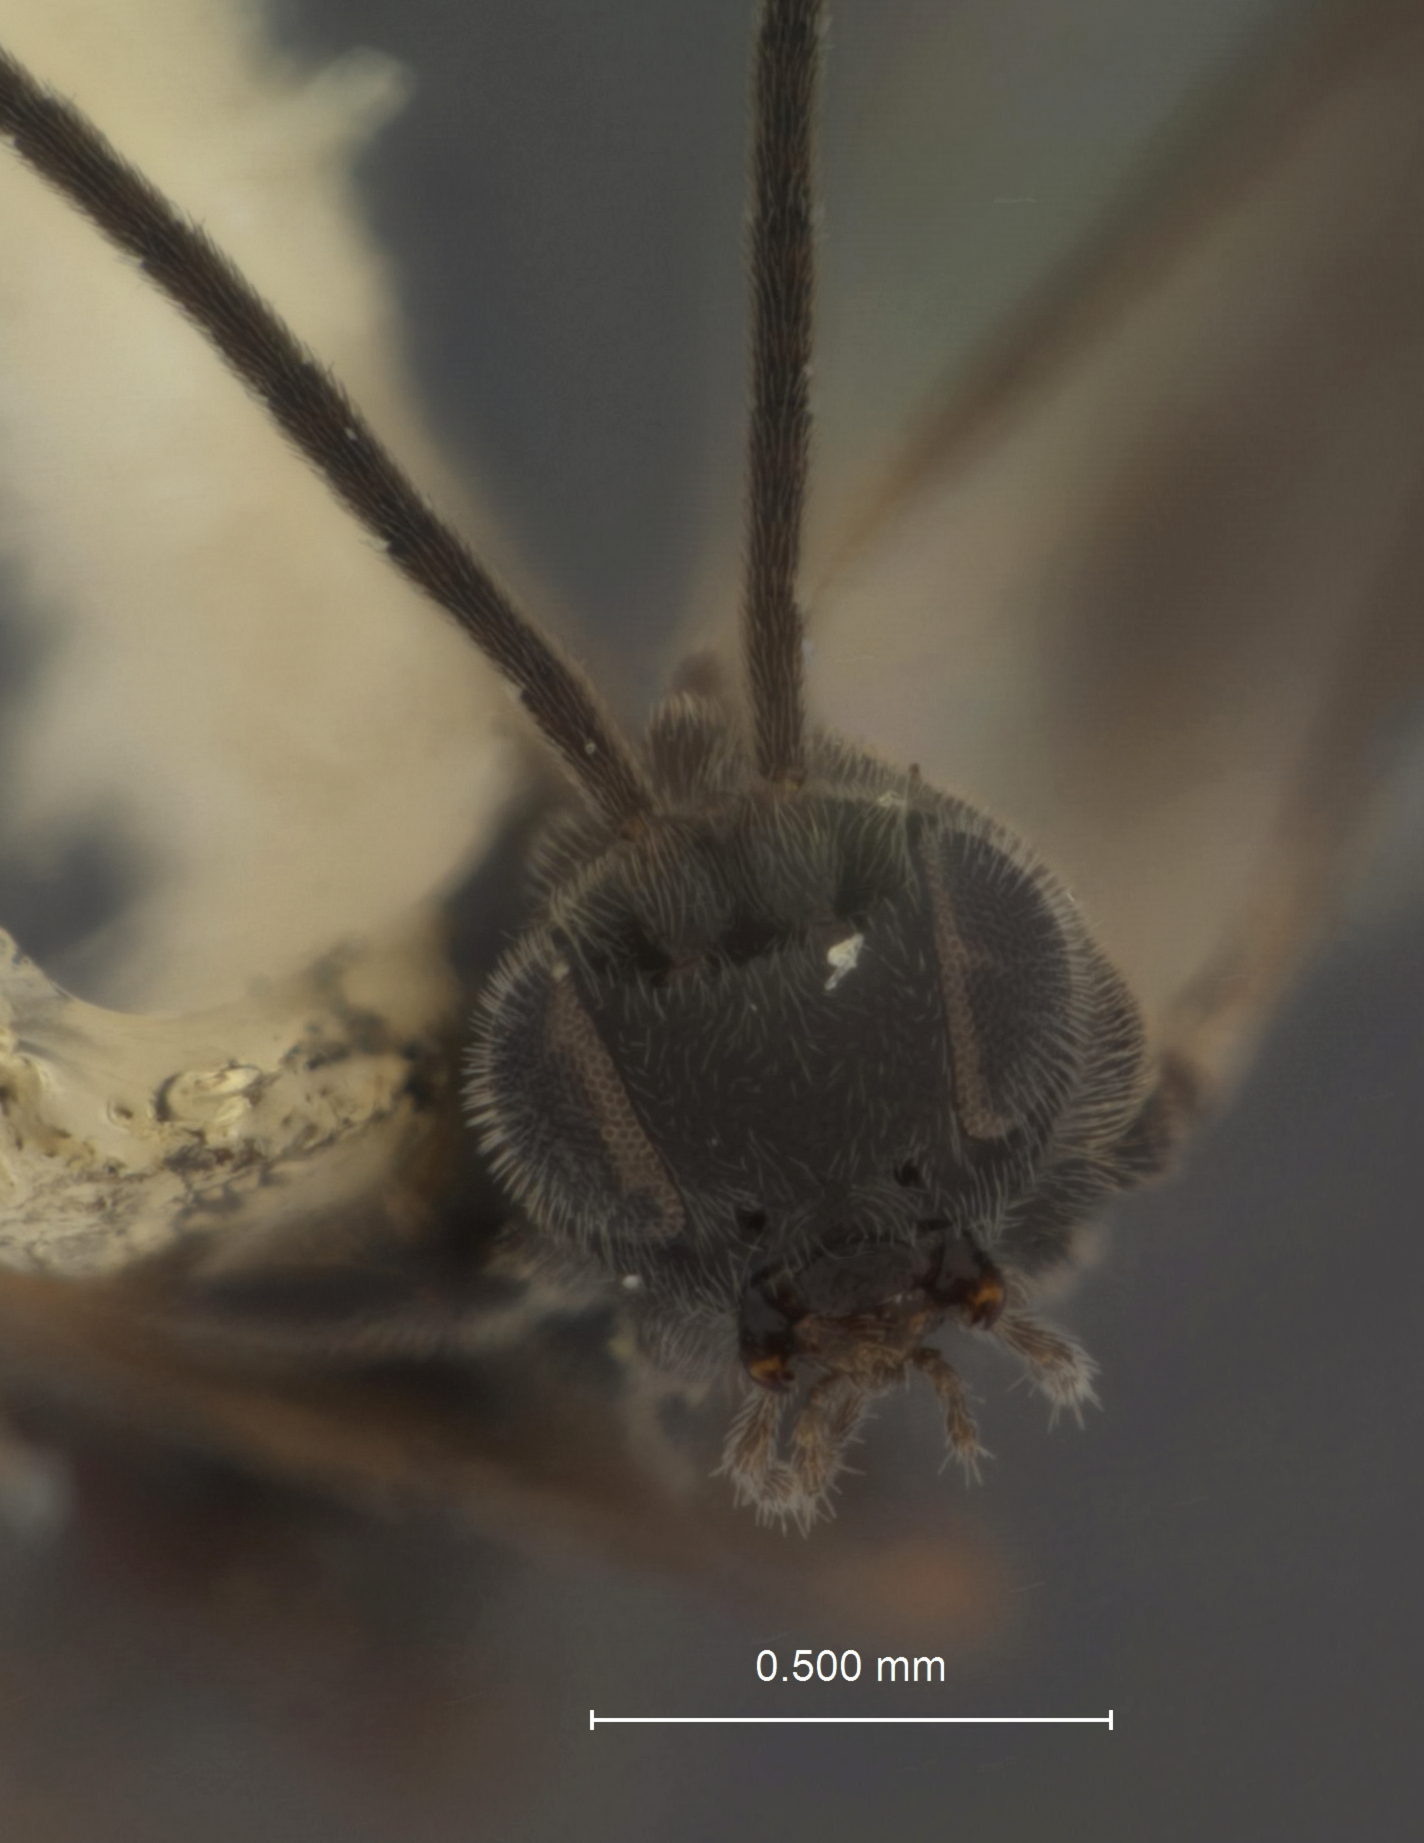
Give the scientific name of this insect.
Pholetesor masoni
